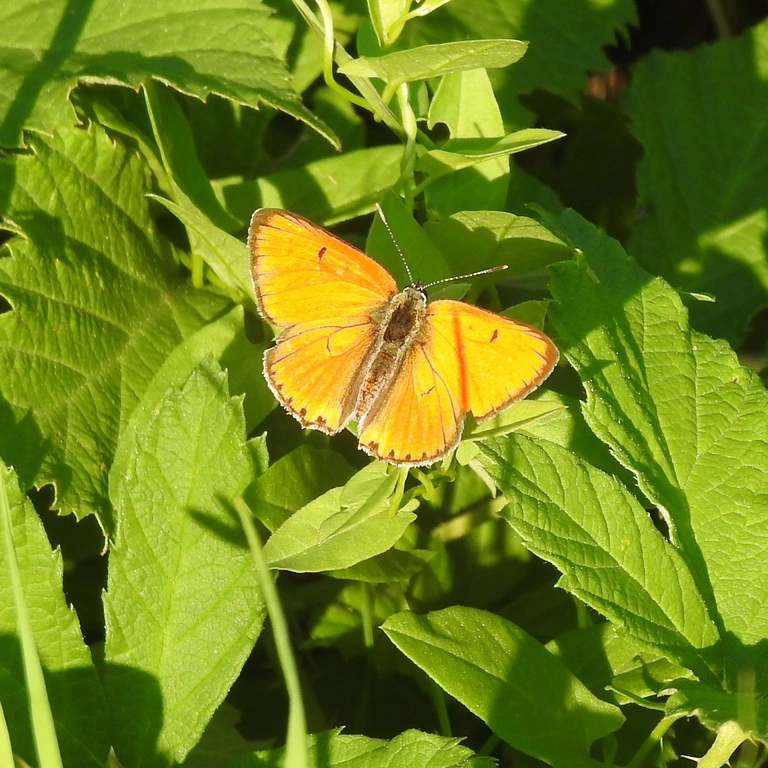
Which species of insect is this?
Lycaena dispar
